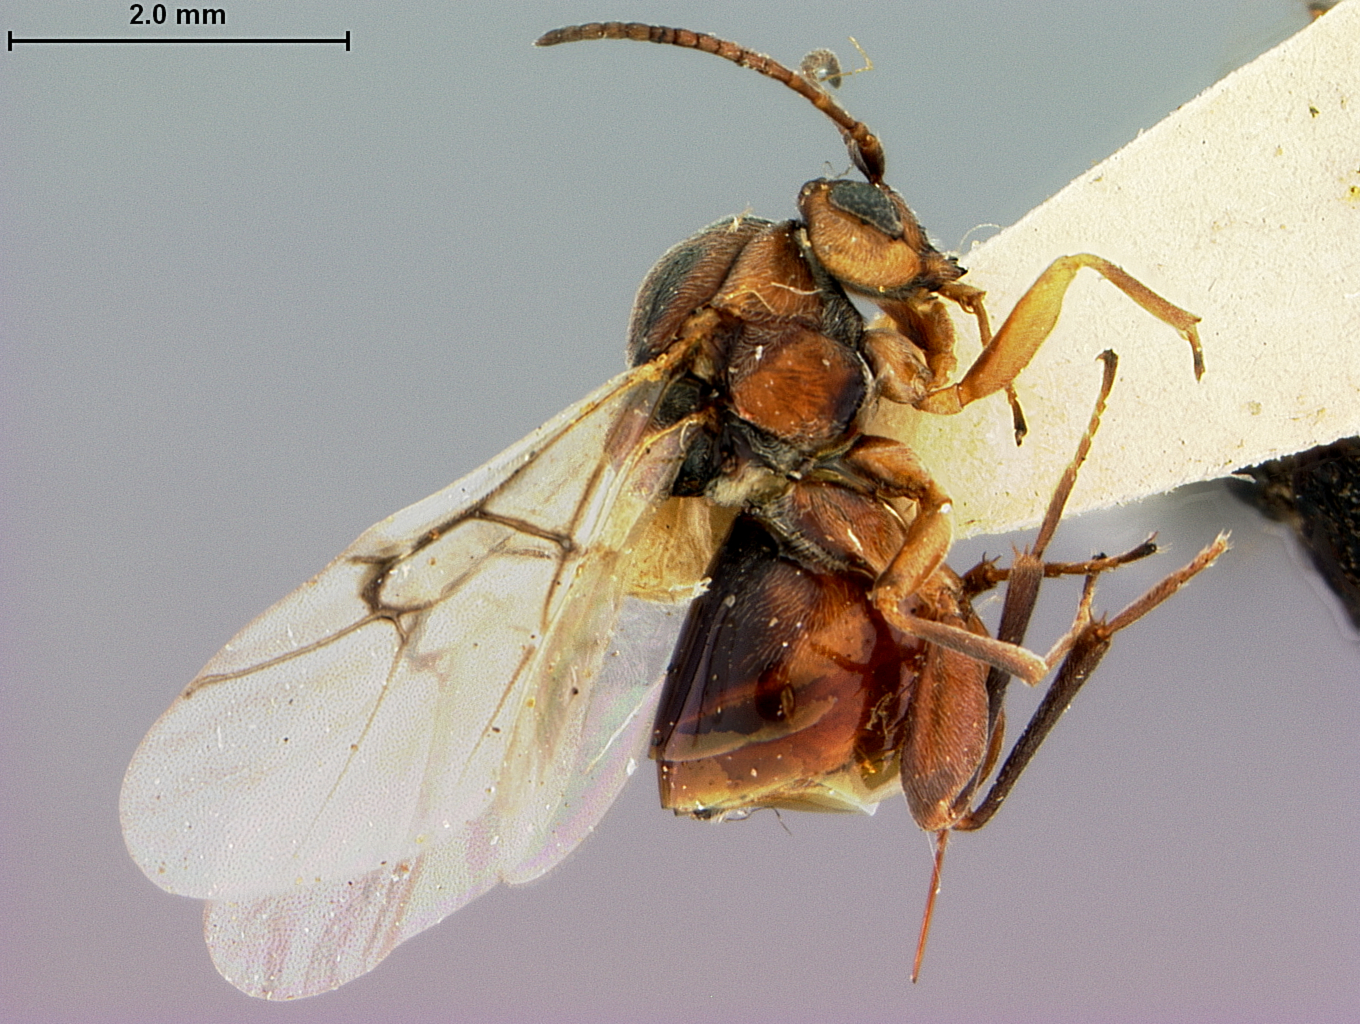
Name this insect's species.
Callirhytis balanacea
